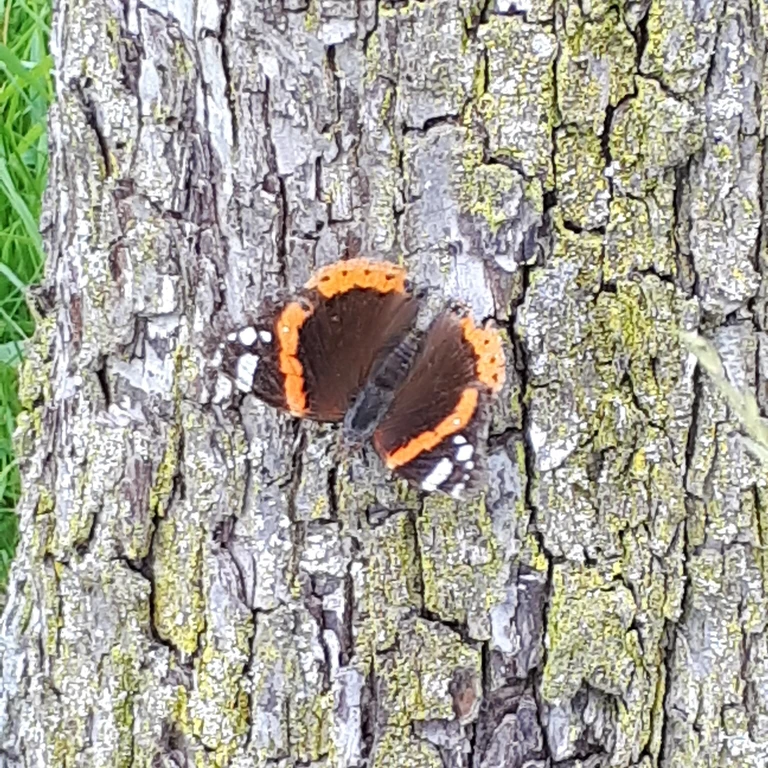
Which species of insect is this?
Vanessa atalanta
